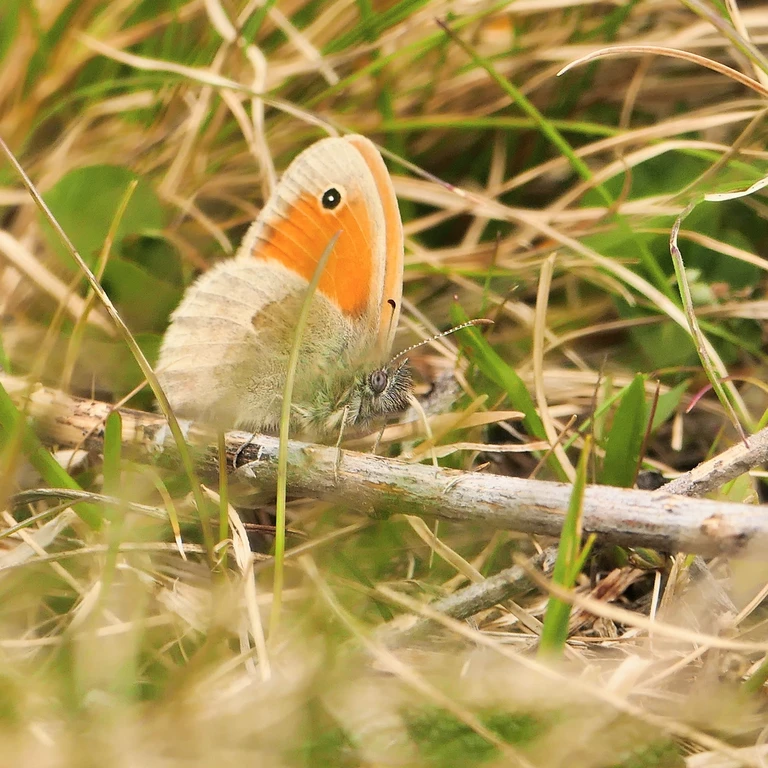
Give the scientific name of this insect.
Coenonympha pamphilus
